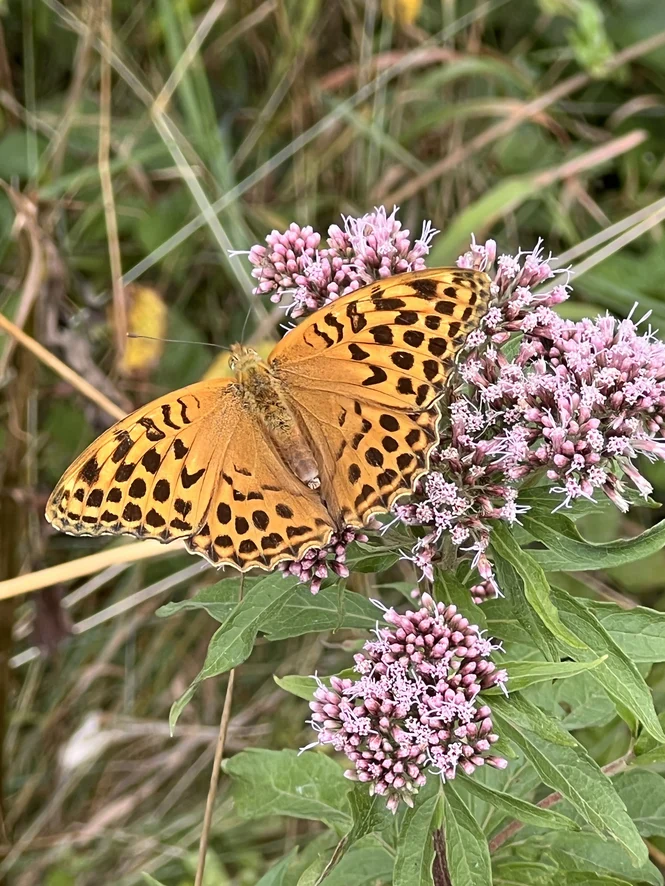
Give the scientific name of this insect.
Argynnis paphia
